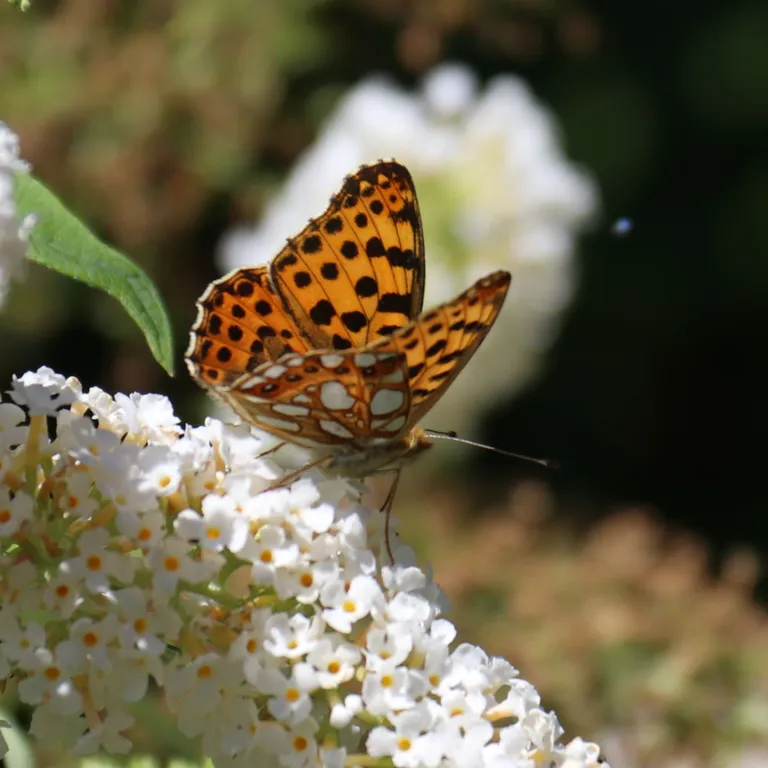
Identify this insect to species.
Issoria lathonia
